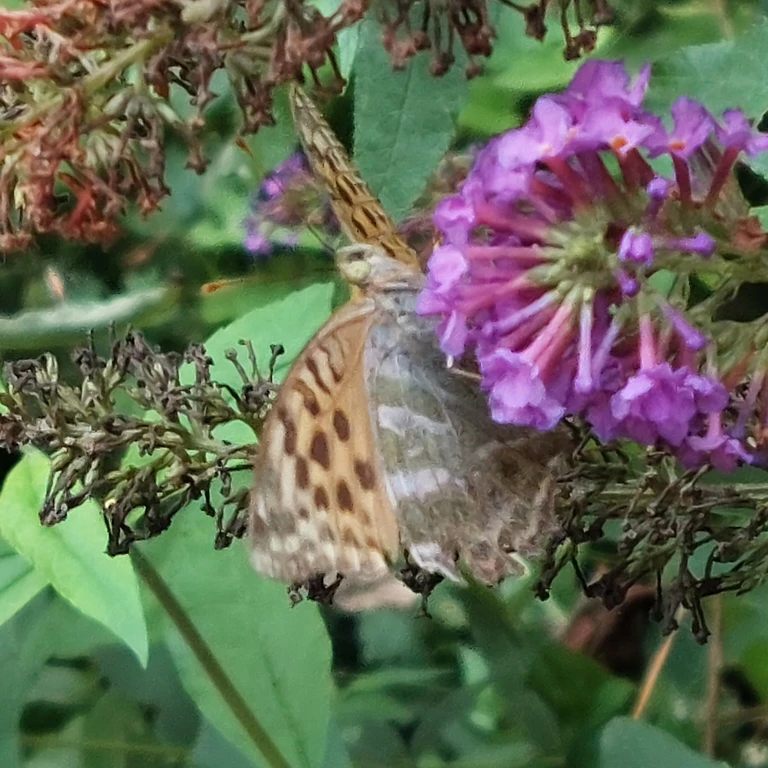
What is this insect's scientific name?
Argynnis paphia
